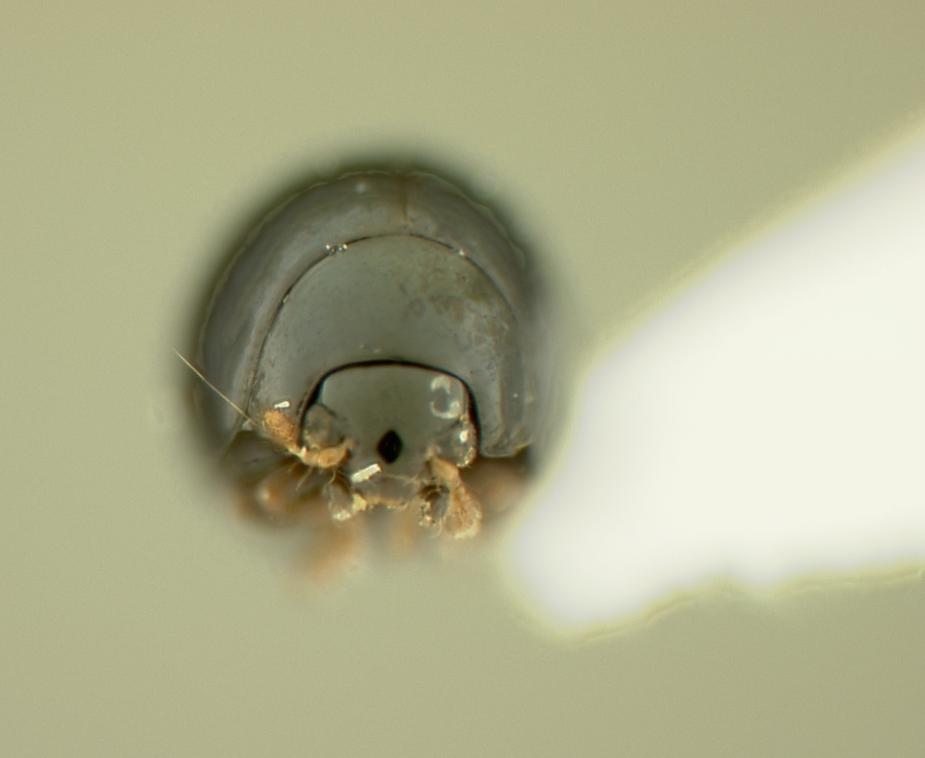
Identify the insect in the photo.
Kiskeya baorucae
